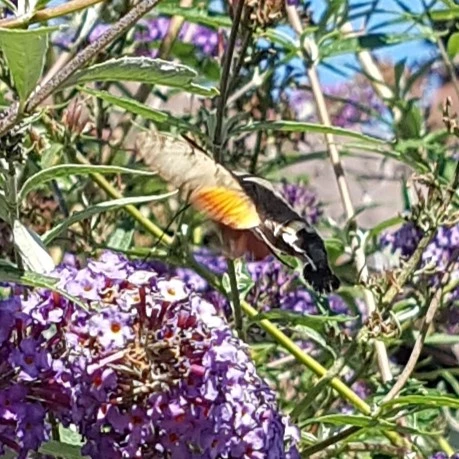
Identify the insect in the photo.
Macroglossum stellatarum
